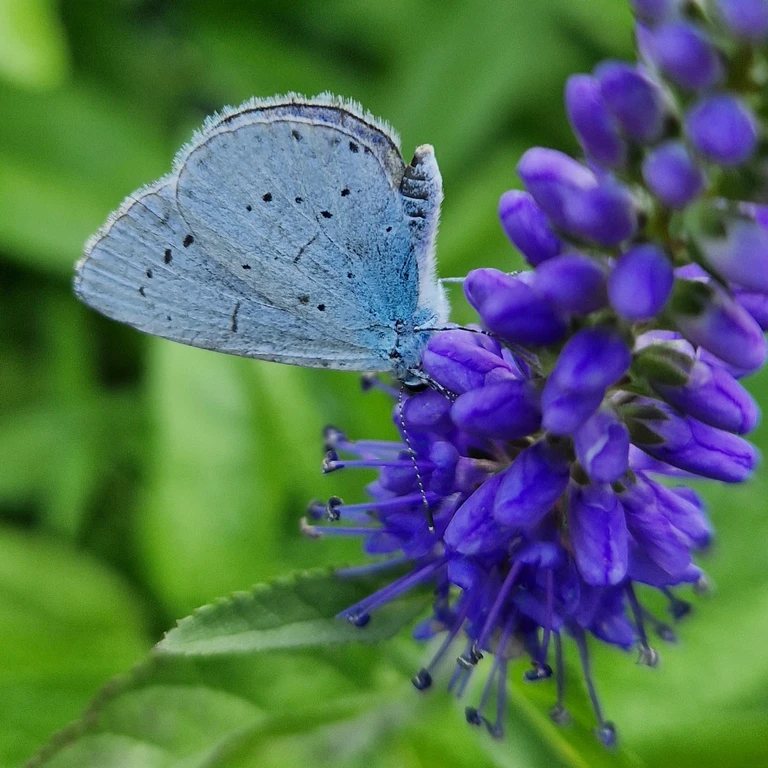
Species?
Celastrina argiolus
